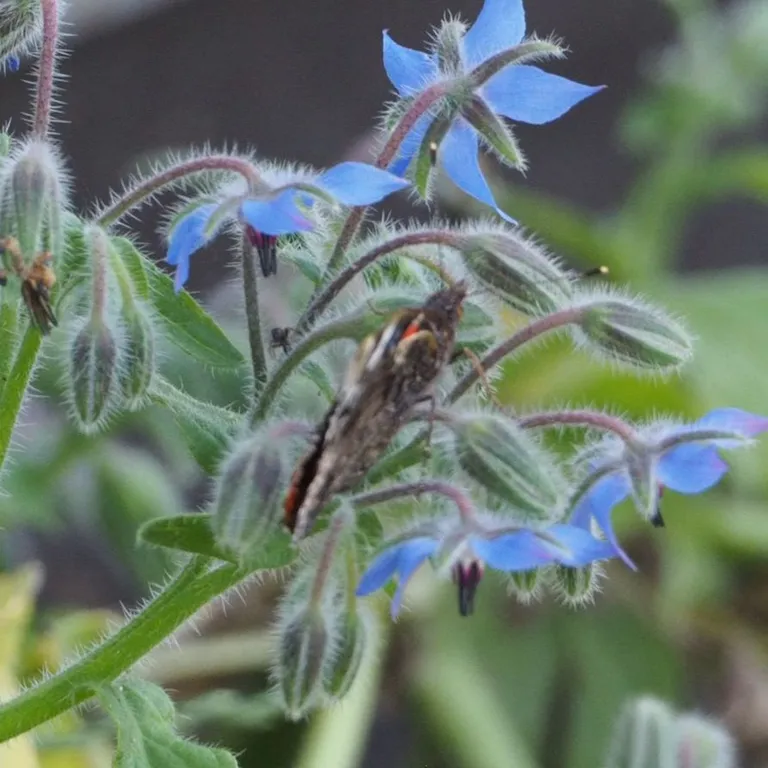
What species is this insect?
Vanessa atalanta
